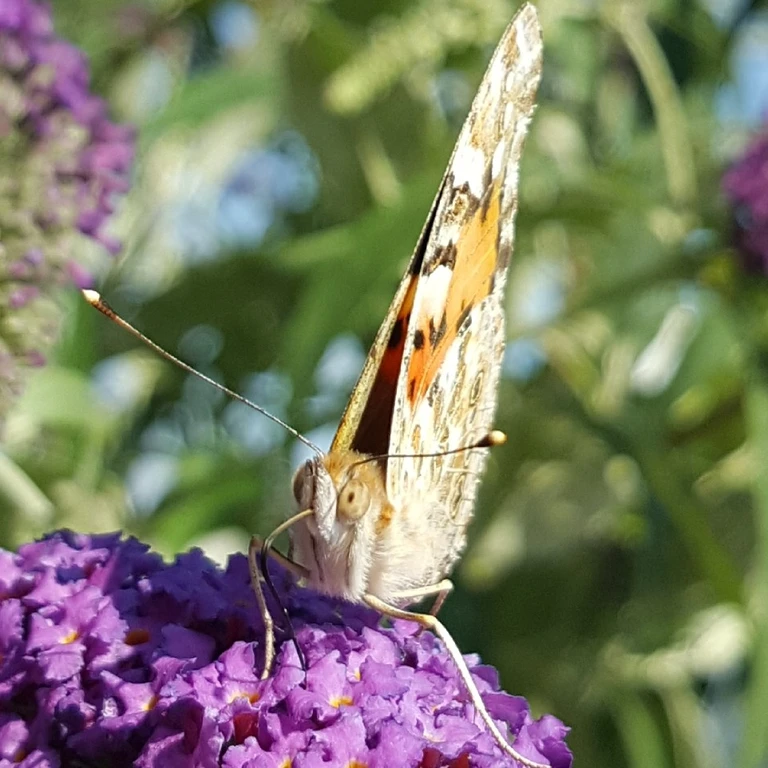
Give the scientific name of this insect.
Vanessa cardui
